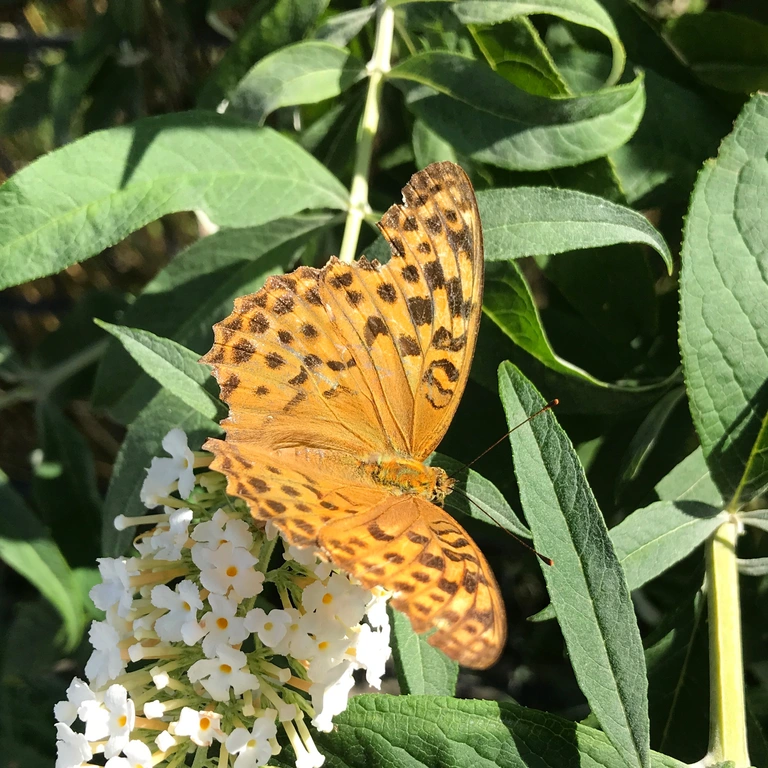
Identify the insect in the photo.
Argynnis paphia
